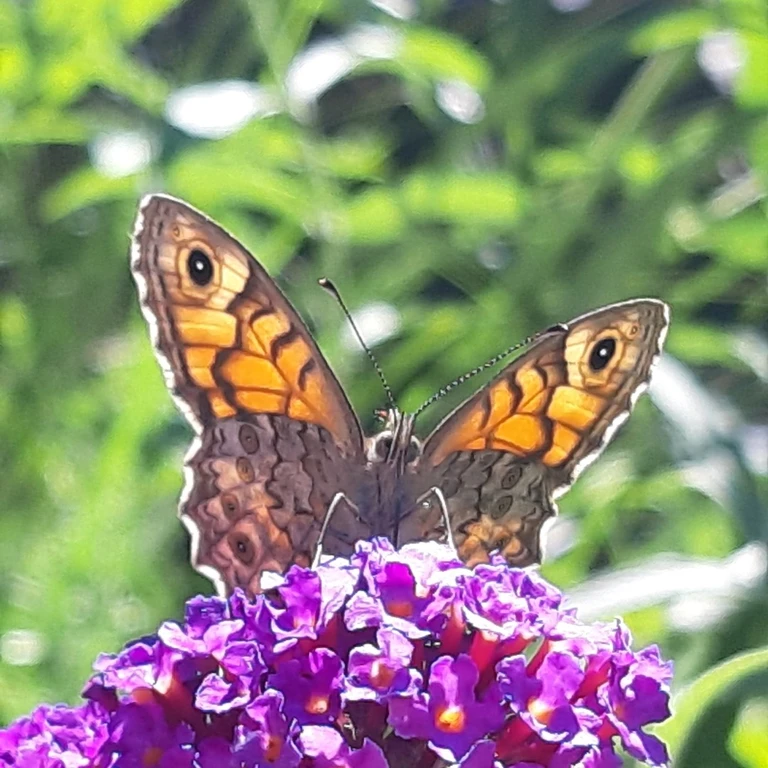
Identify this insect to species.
Lasiommata megera (also Pararge megera)
